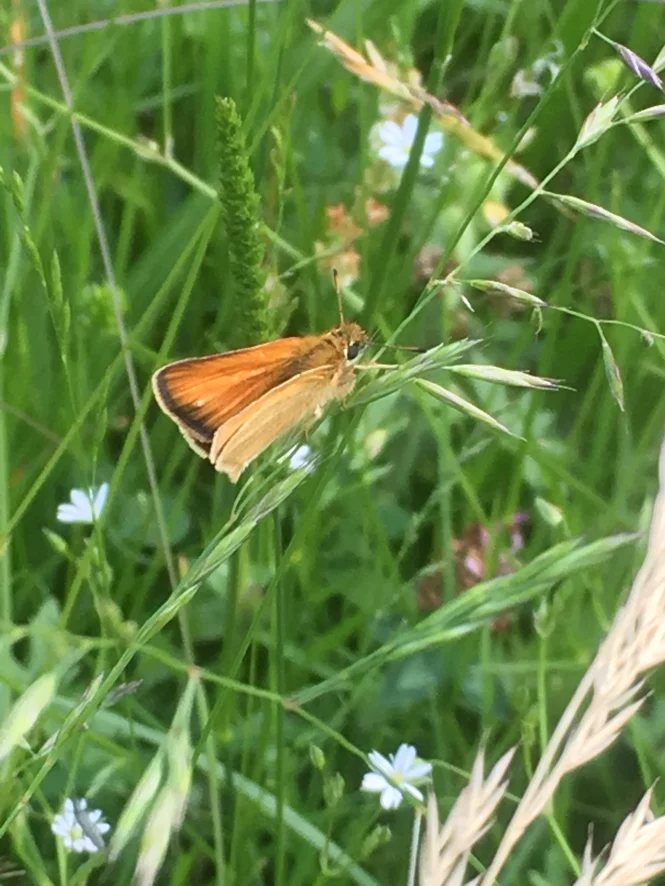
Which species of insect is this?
Thymelicus lineola
